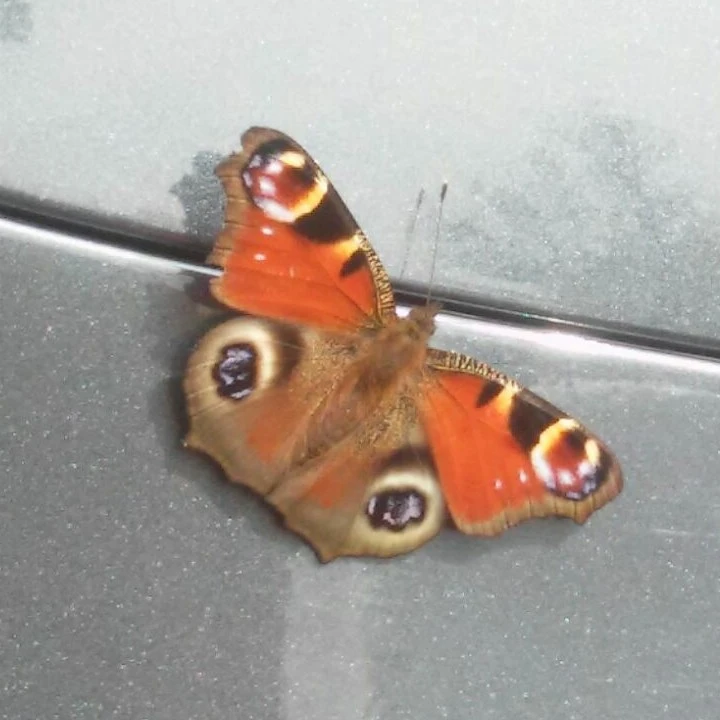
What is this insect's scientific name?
Aglais io
